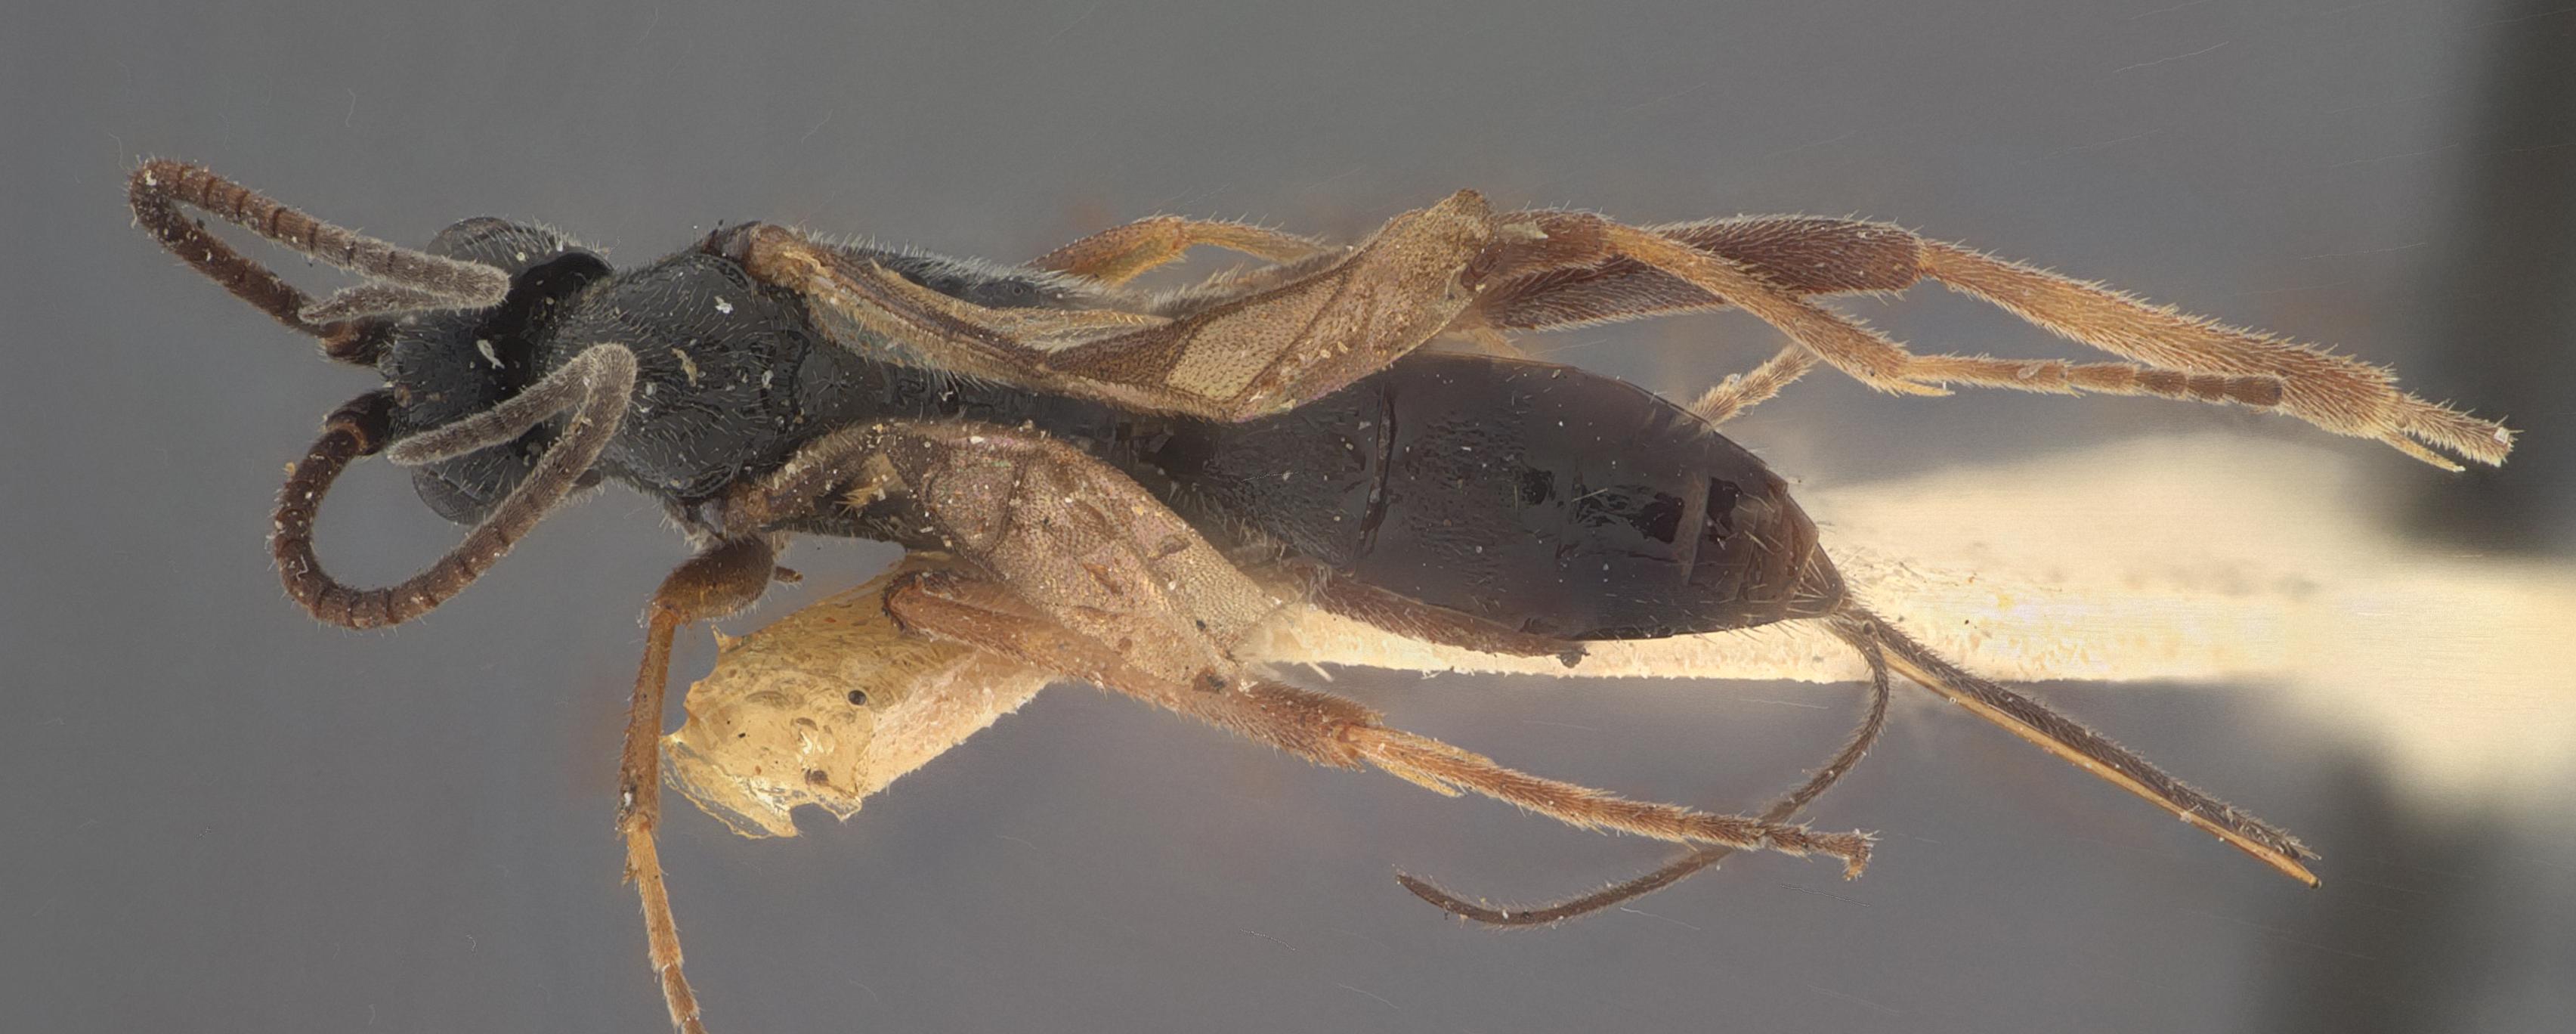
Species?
Orgilus utahensis
